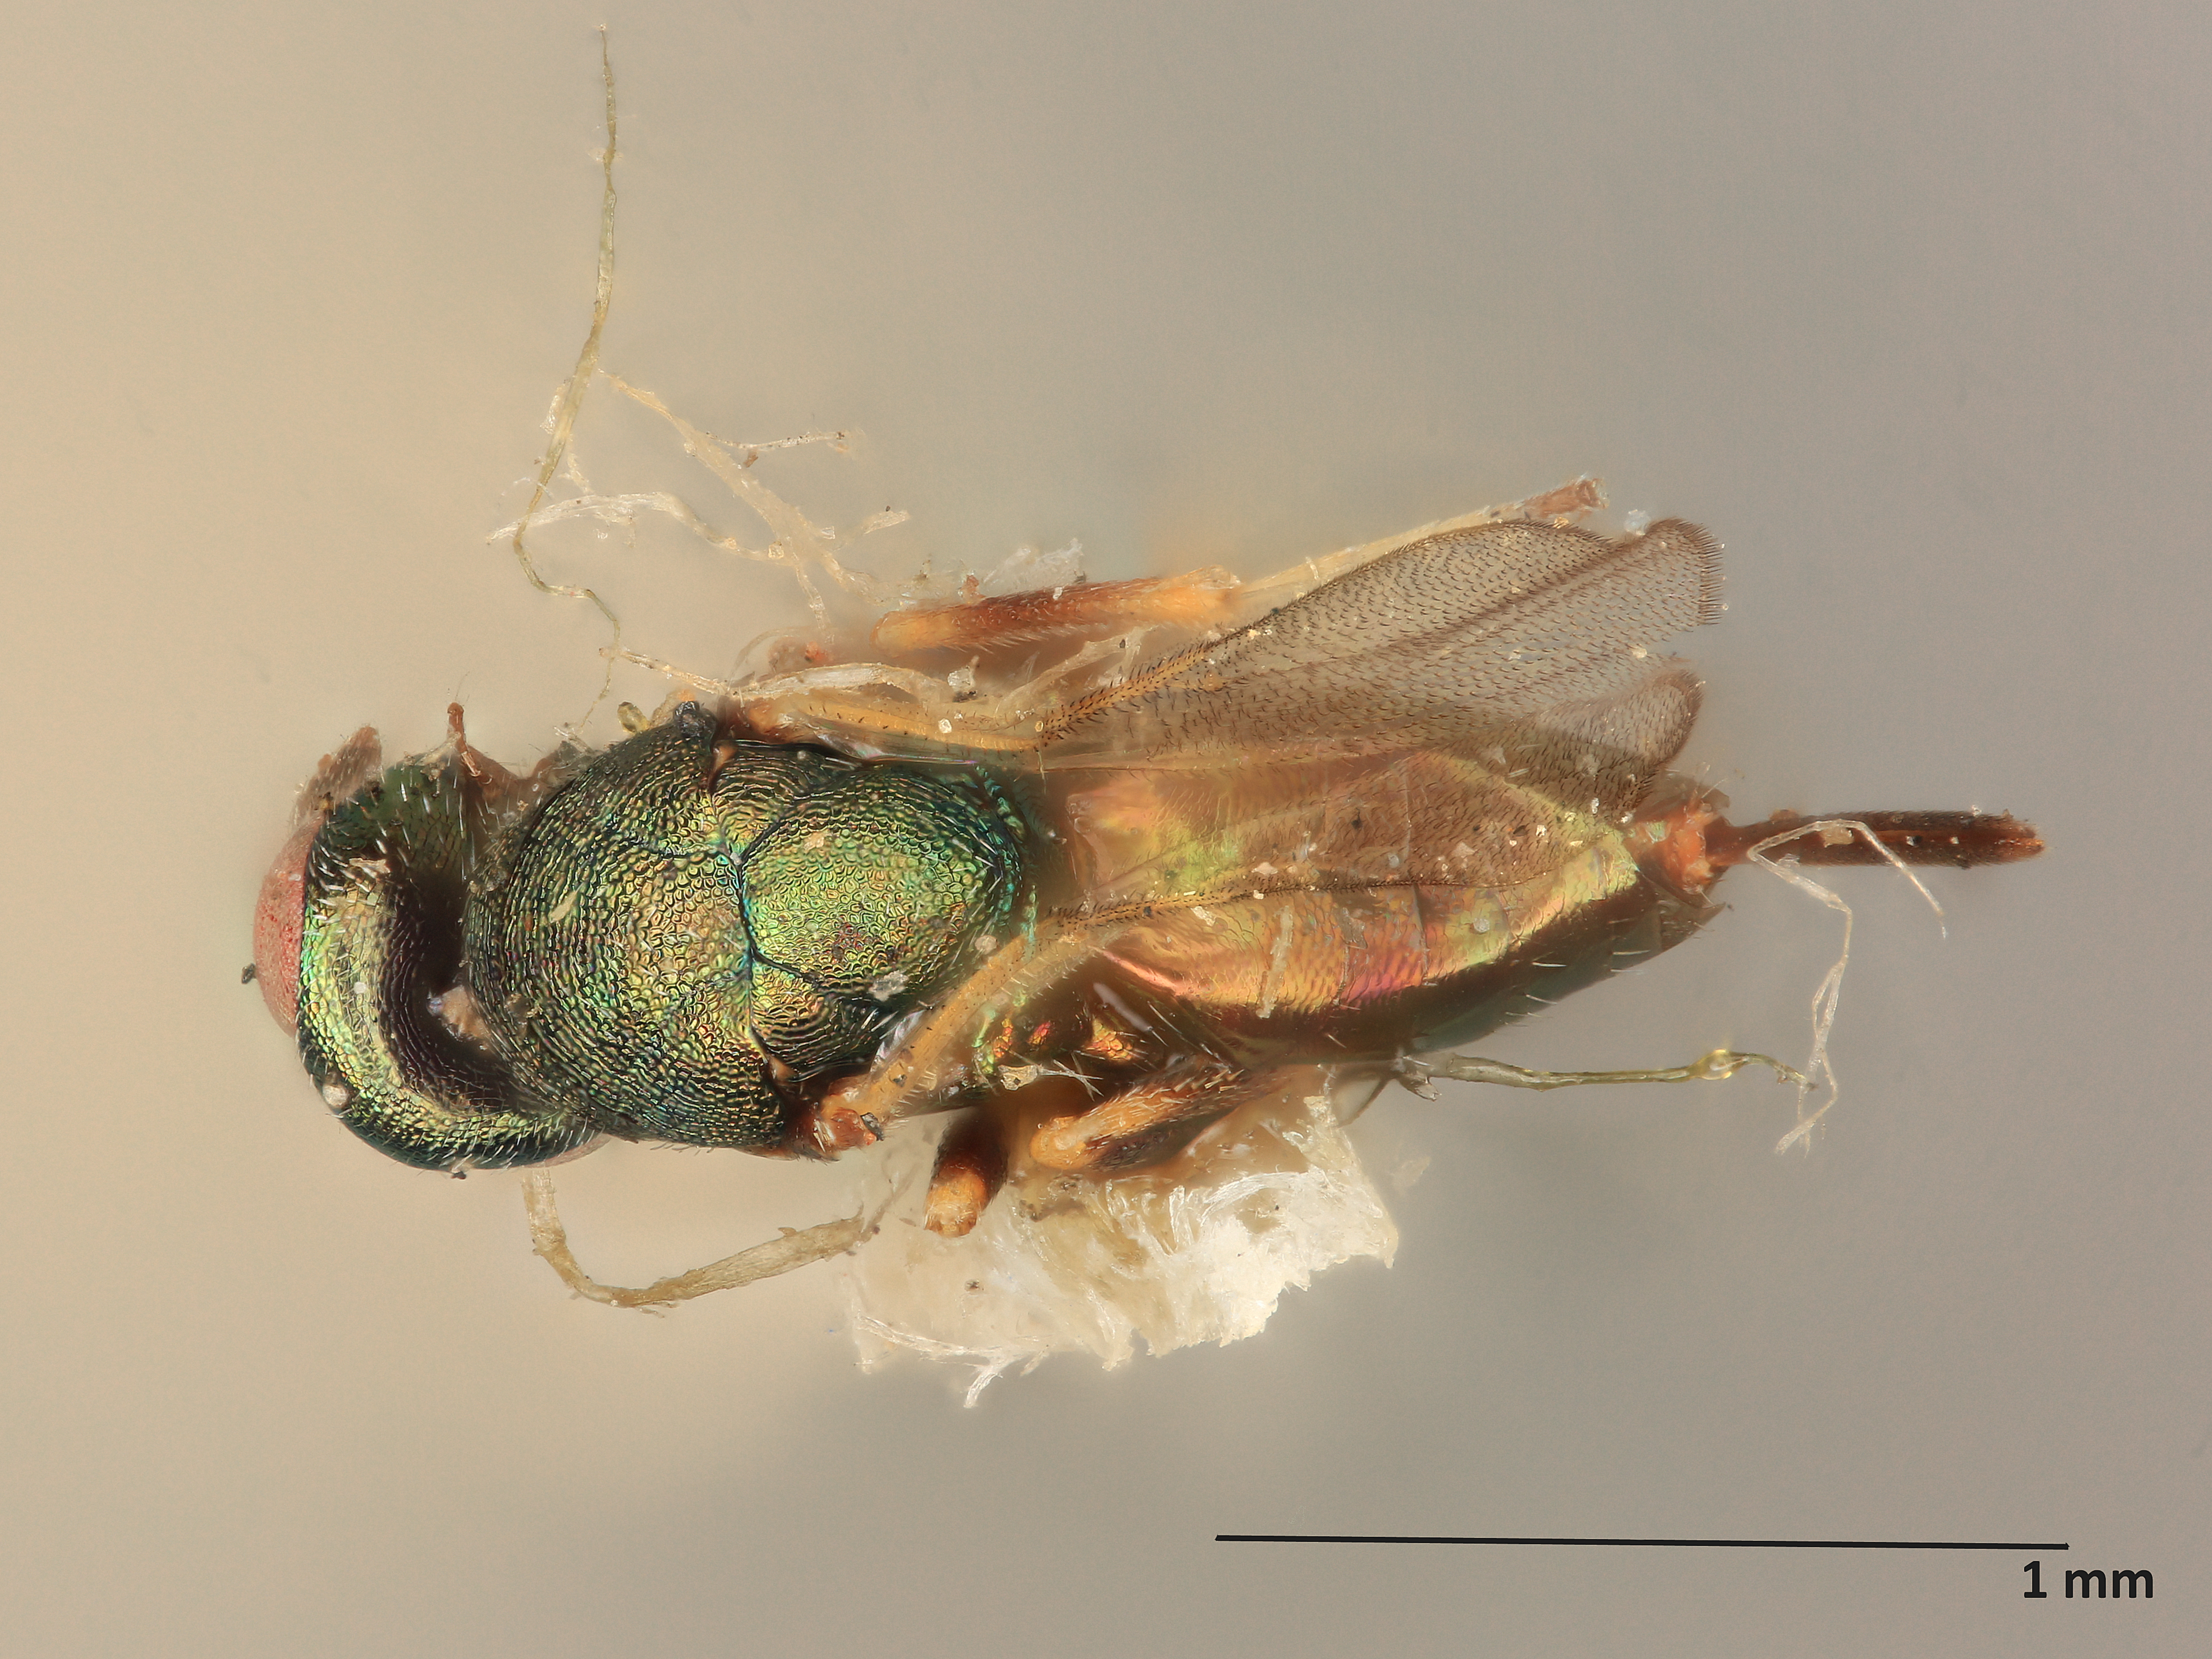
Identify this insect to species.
Liodontomerus perplexus
